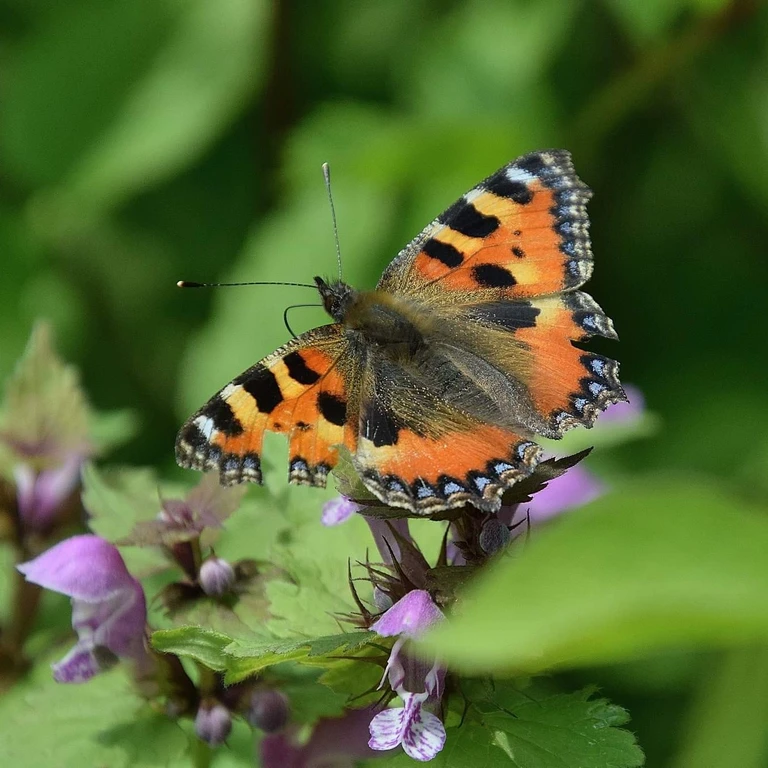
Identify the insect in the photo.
Aglais urticae
